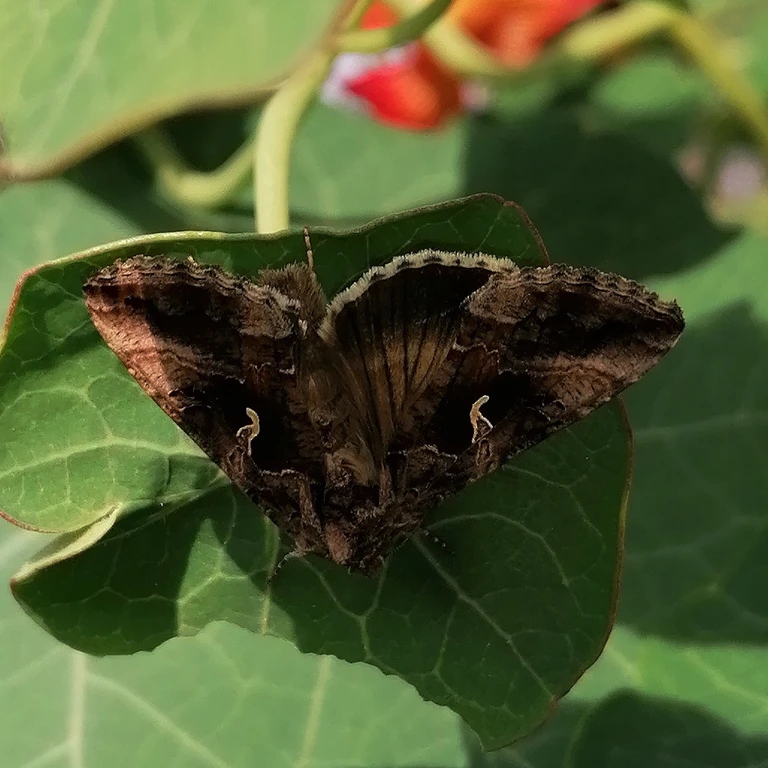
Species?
Autographa gamma
